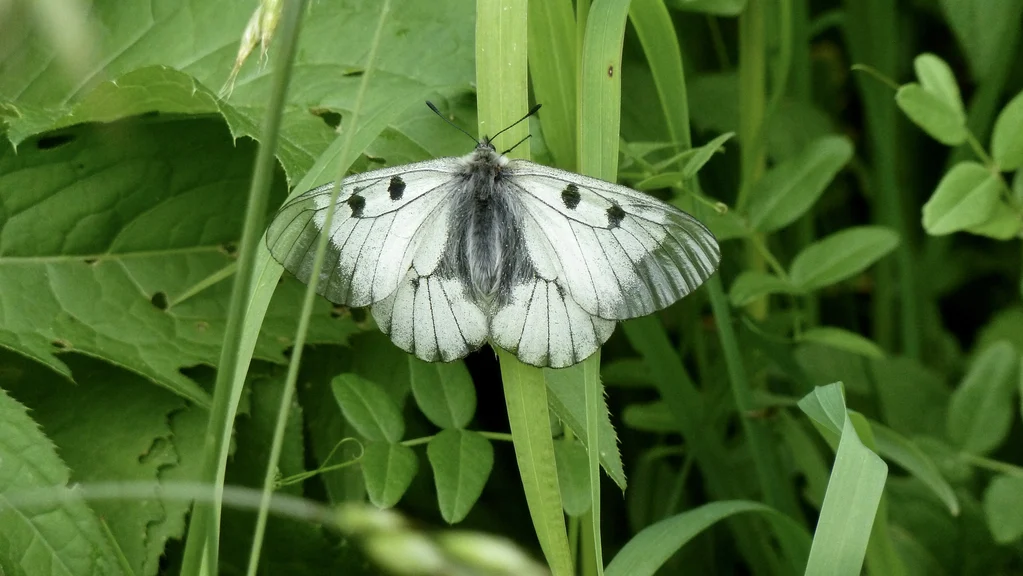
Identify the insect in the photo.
Parnassius mnemosyne
